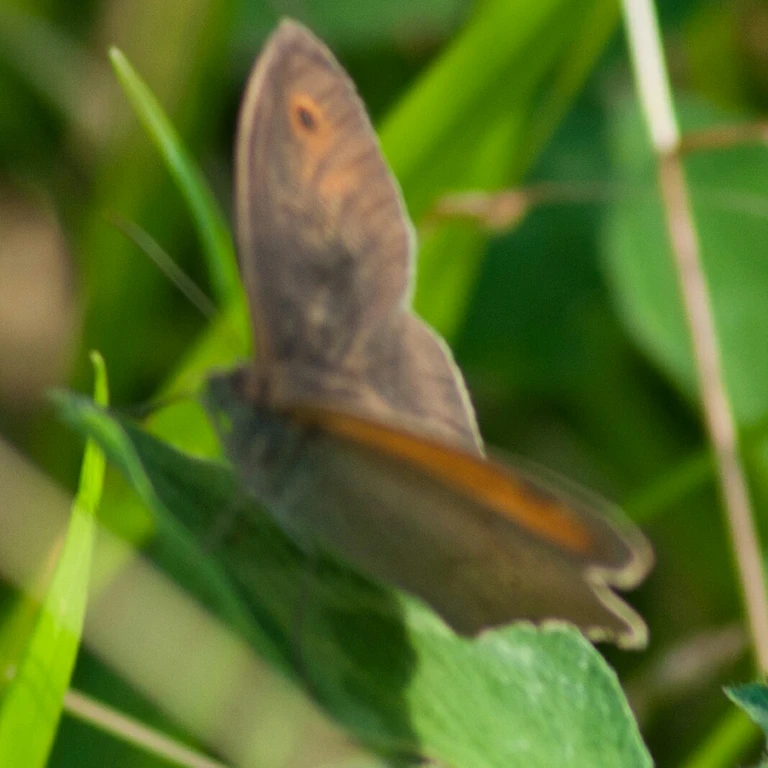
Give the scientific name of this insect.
Maniola jurtina
